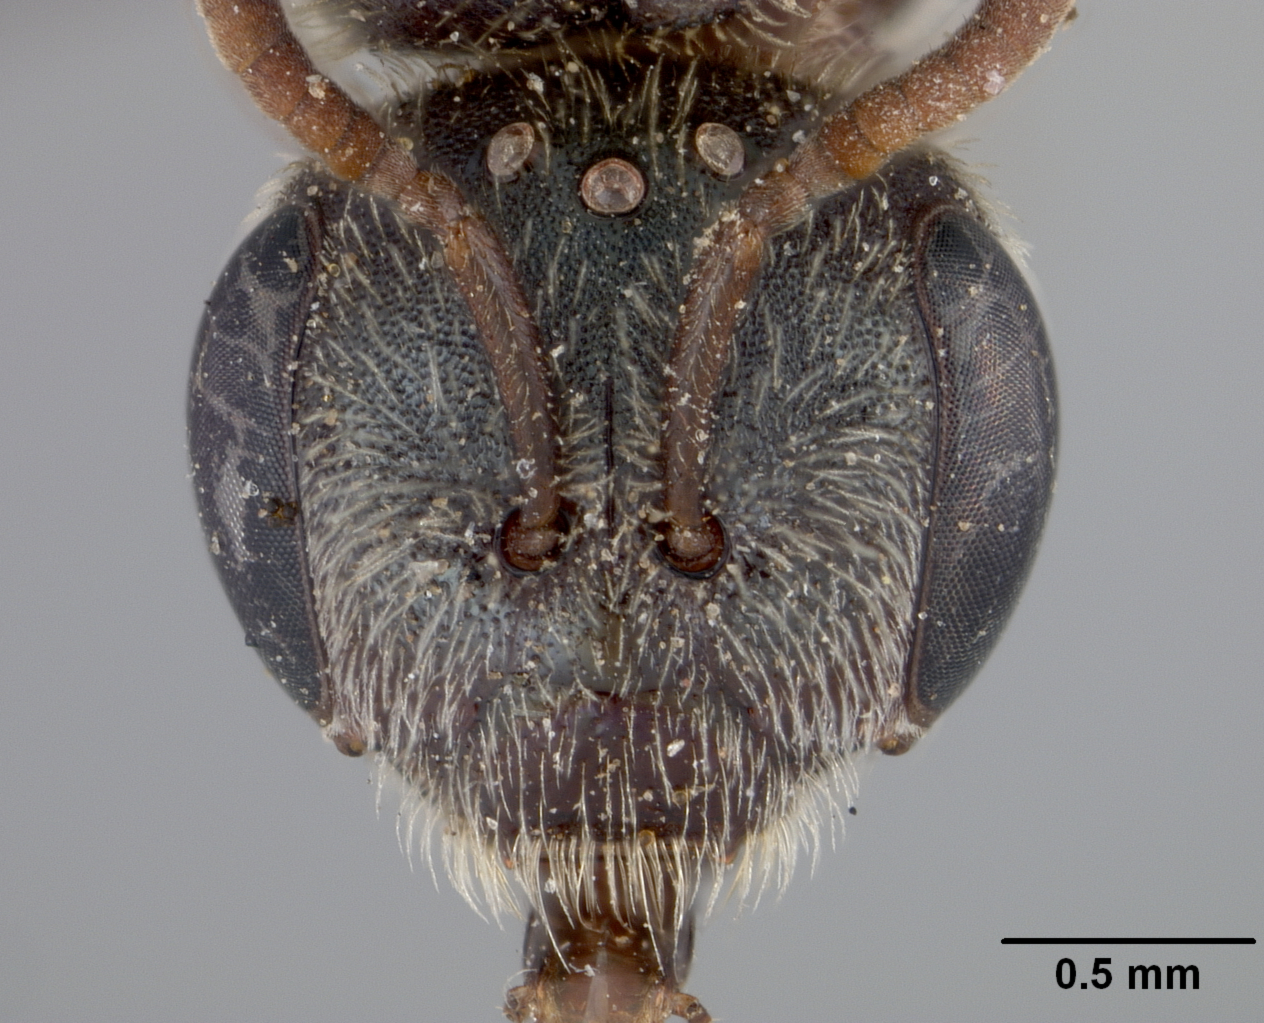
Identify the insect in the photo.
Halictus tripartitus
